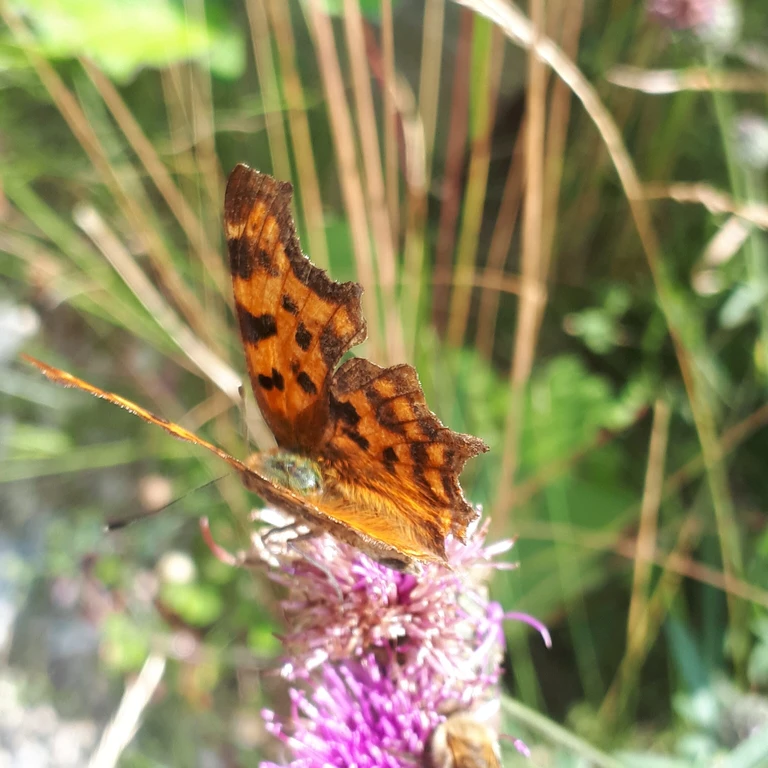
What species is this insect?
Polygonia c-album
